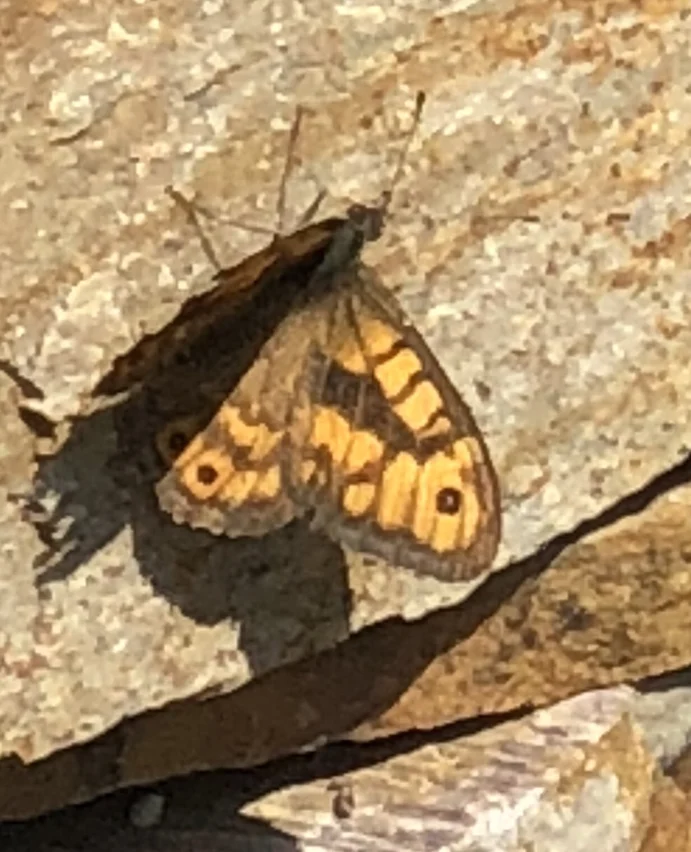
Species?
Lasiommata megera (also Pararge megera)
